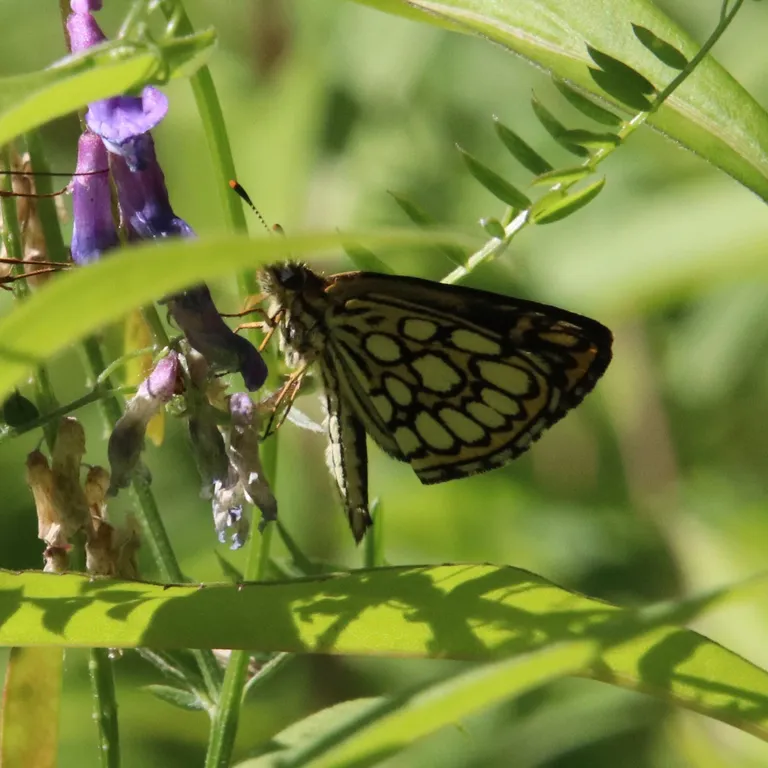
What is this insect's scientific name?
Heteropterus morpheus
